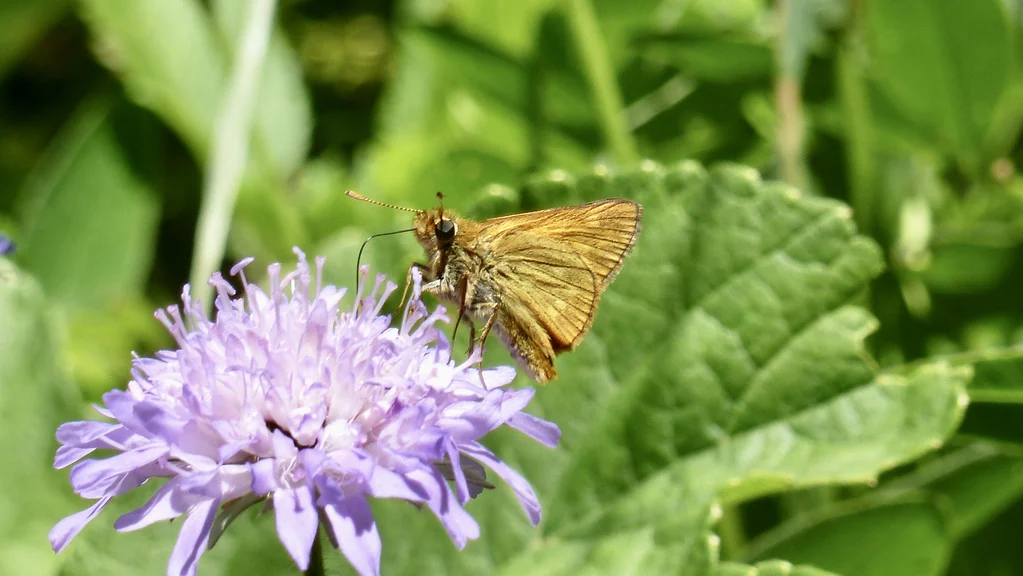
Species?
Ochlodes sylvanus (also Ochlodes venata)
